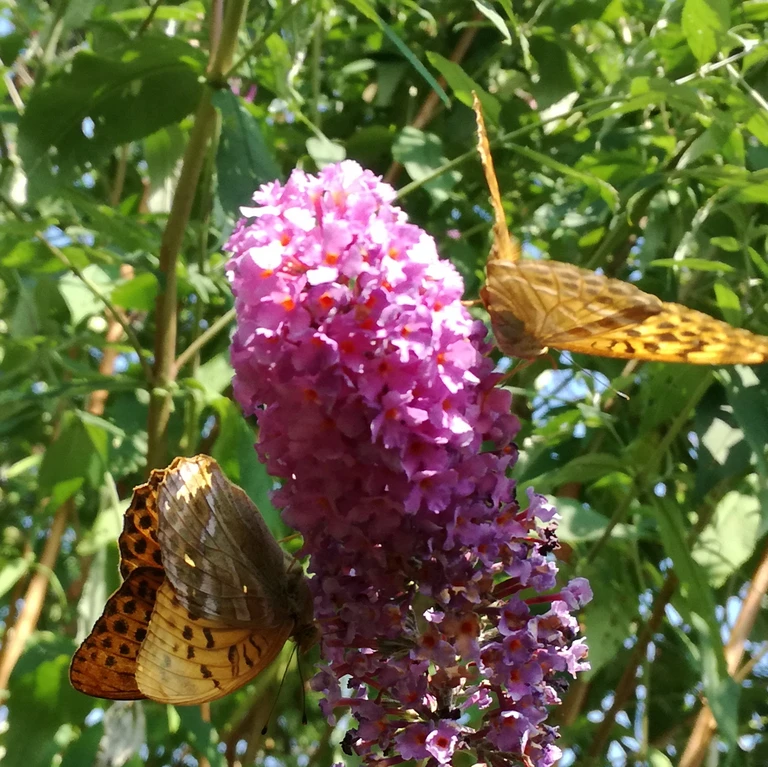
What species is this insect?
Argynnis paphia
